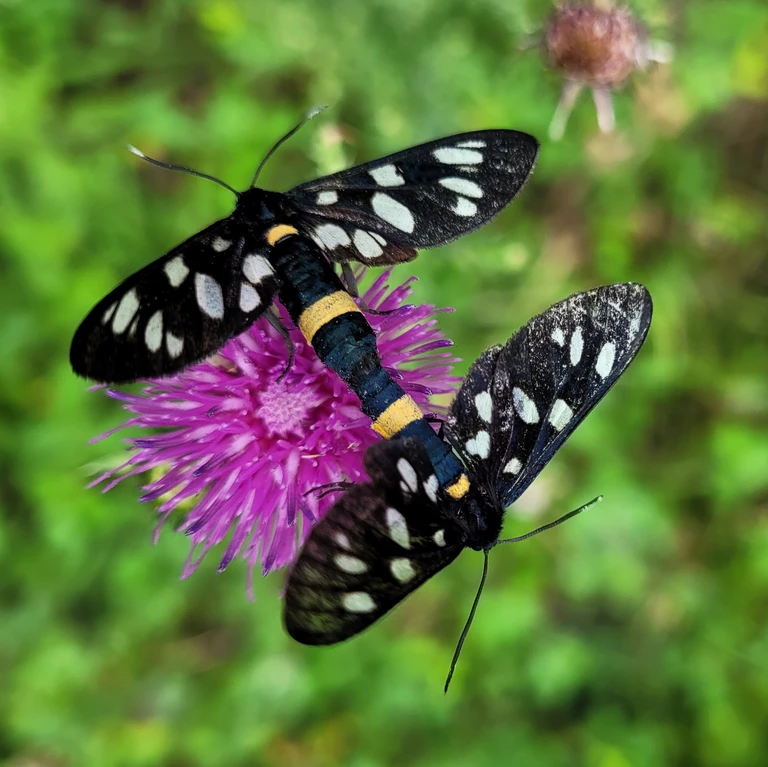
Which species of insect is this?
Amata phegea
